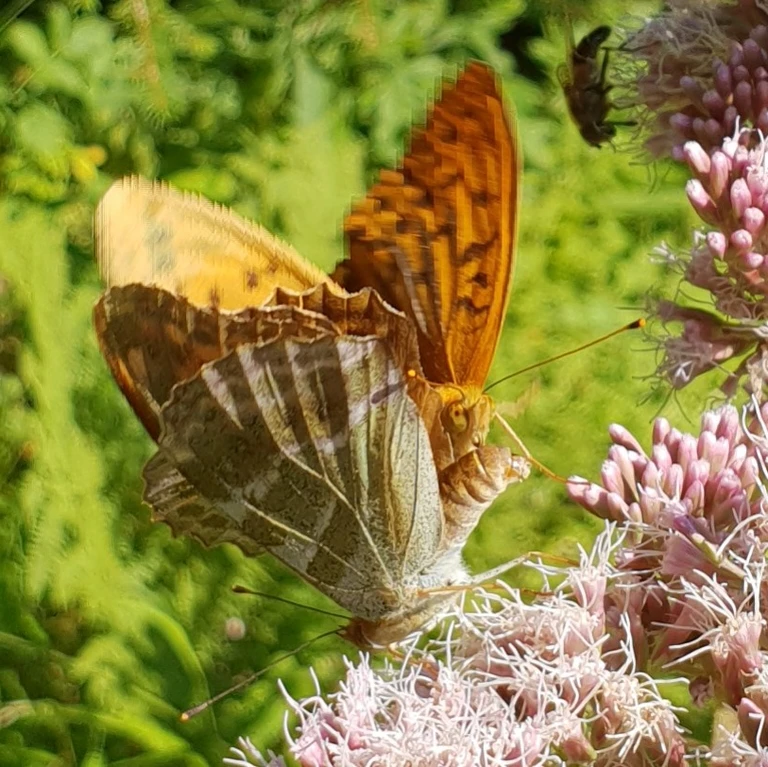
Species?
Argynnis paphia
